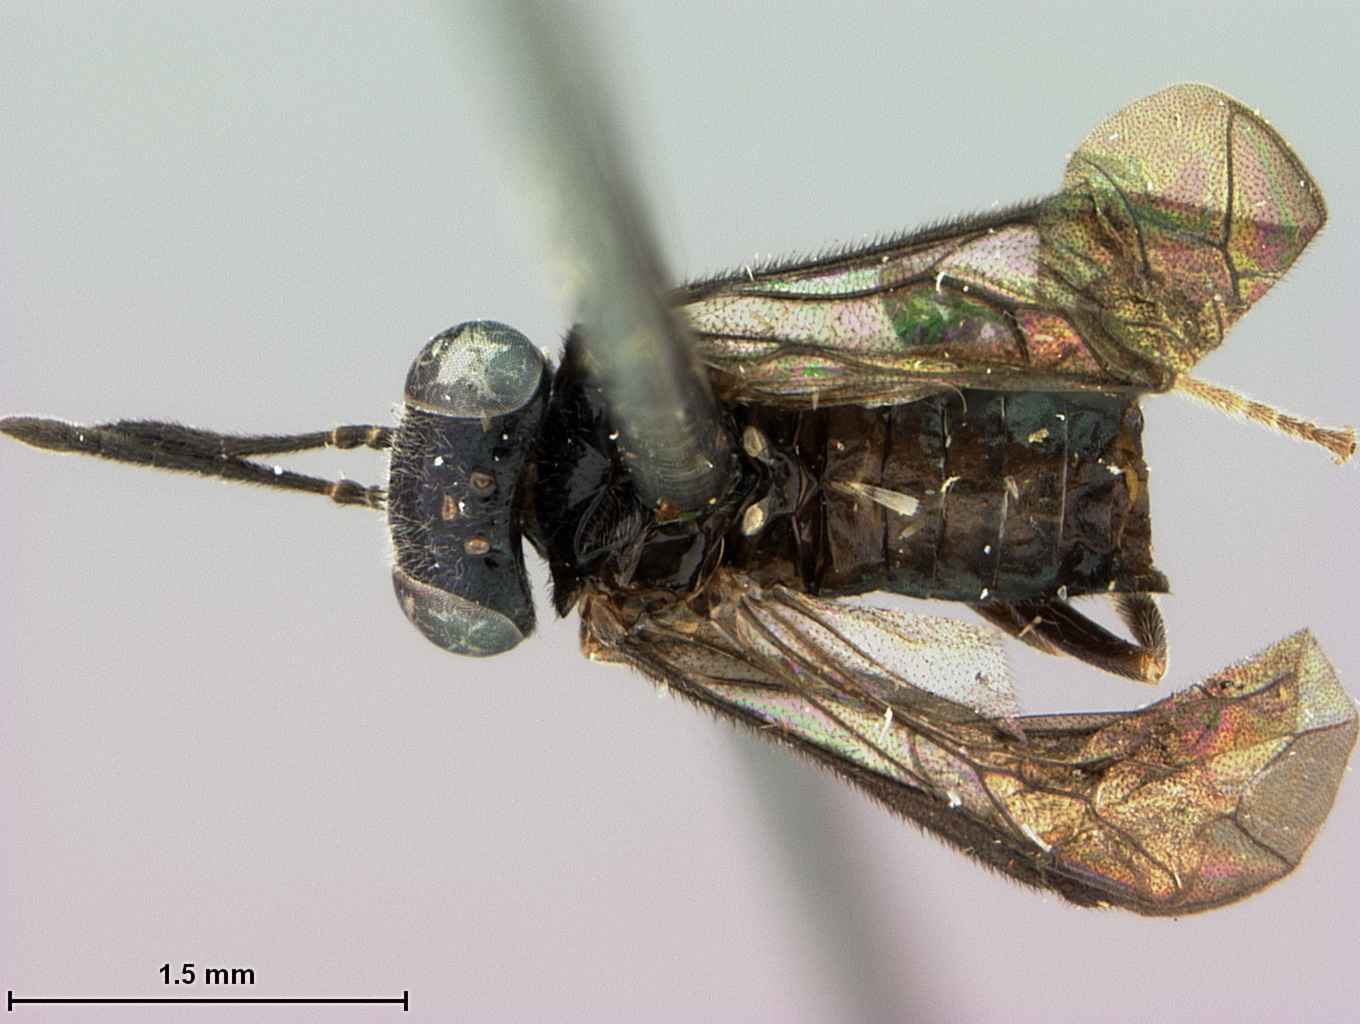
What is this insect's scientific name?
Nesoselandria minuta
